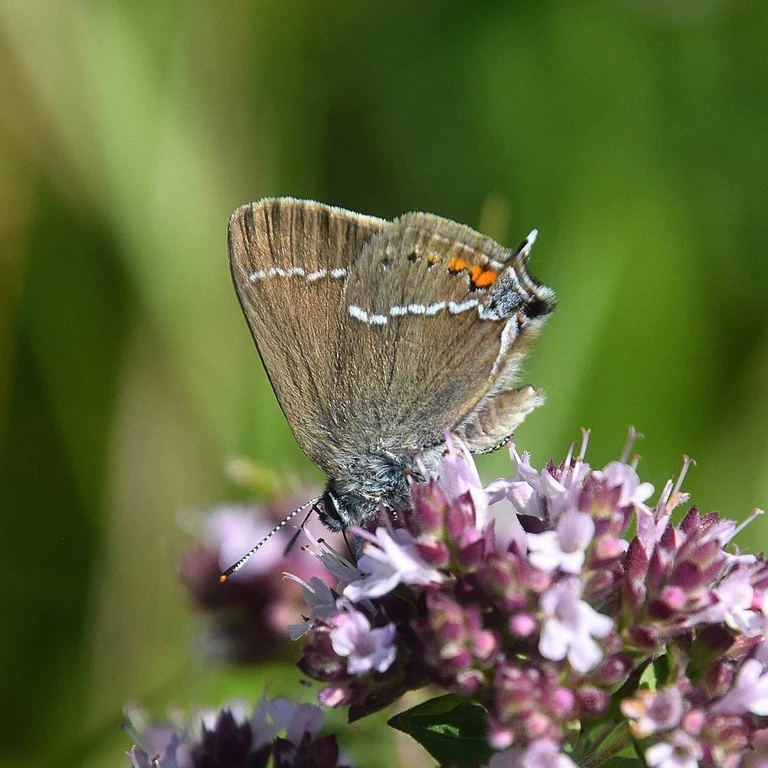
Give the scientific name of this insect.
Satyrium spini (also Tuttiola spini)
